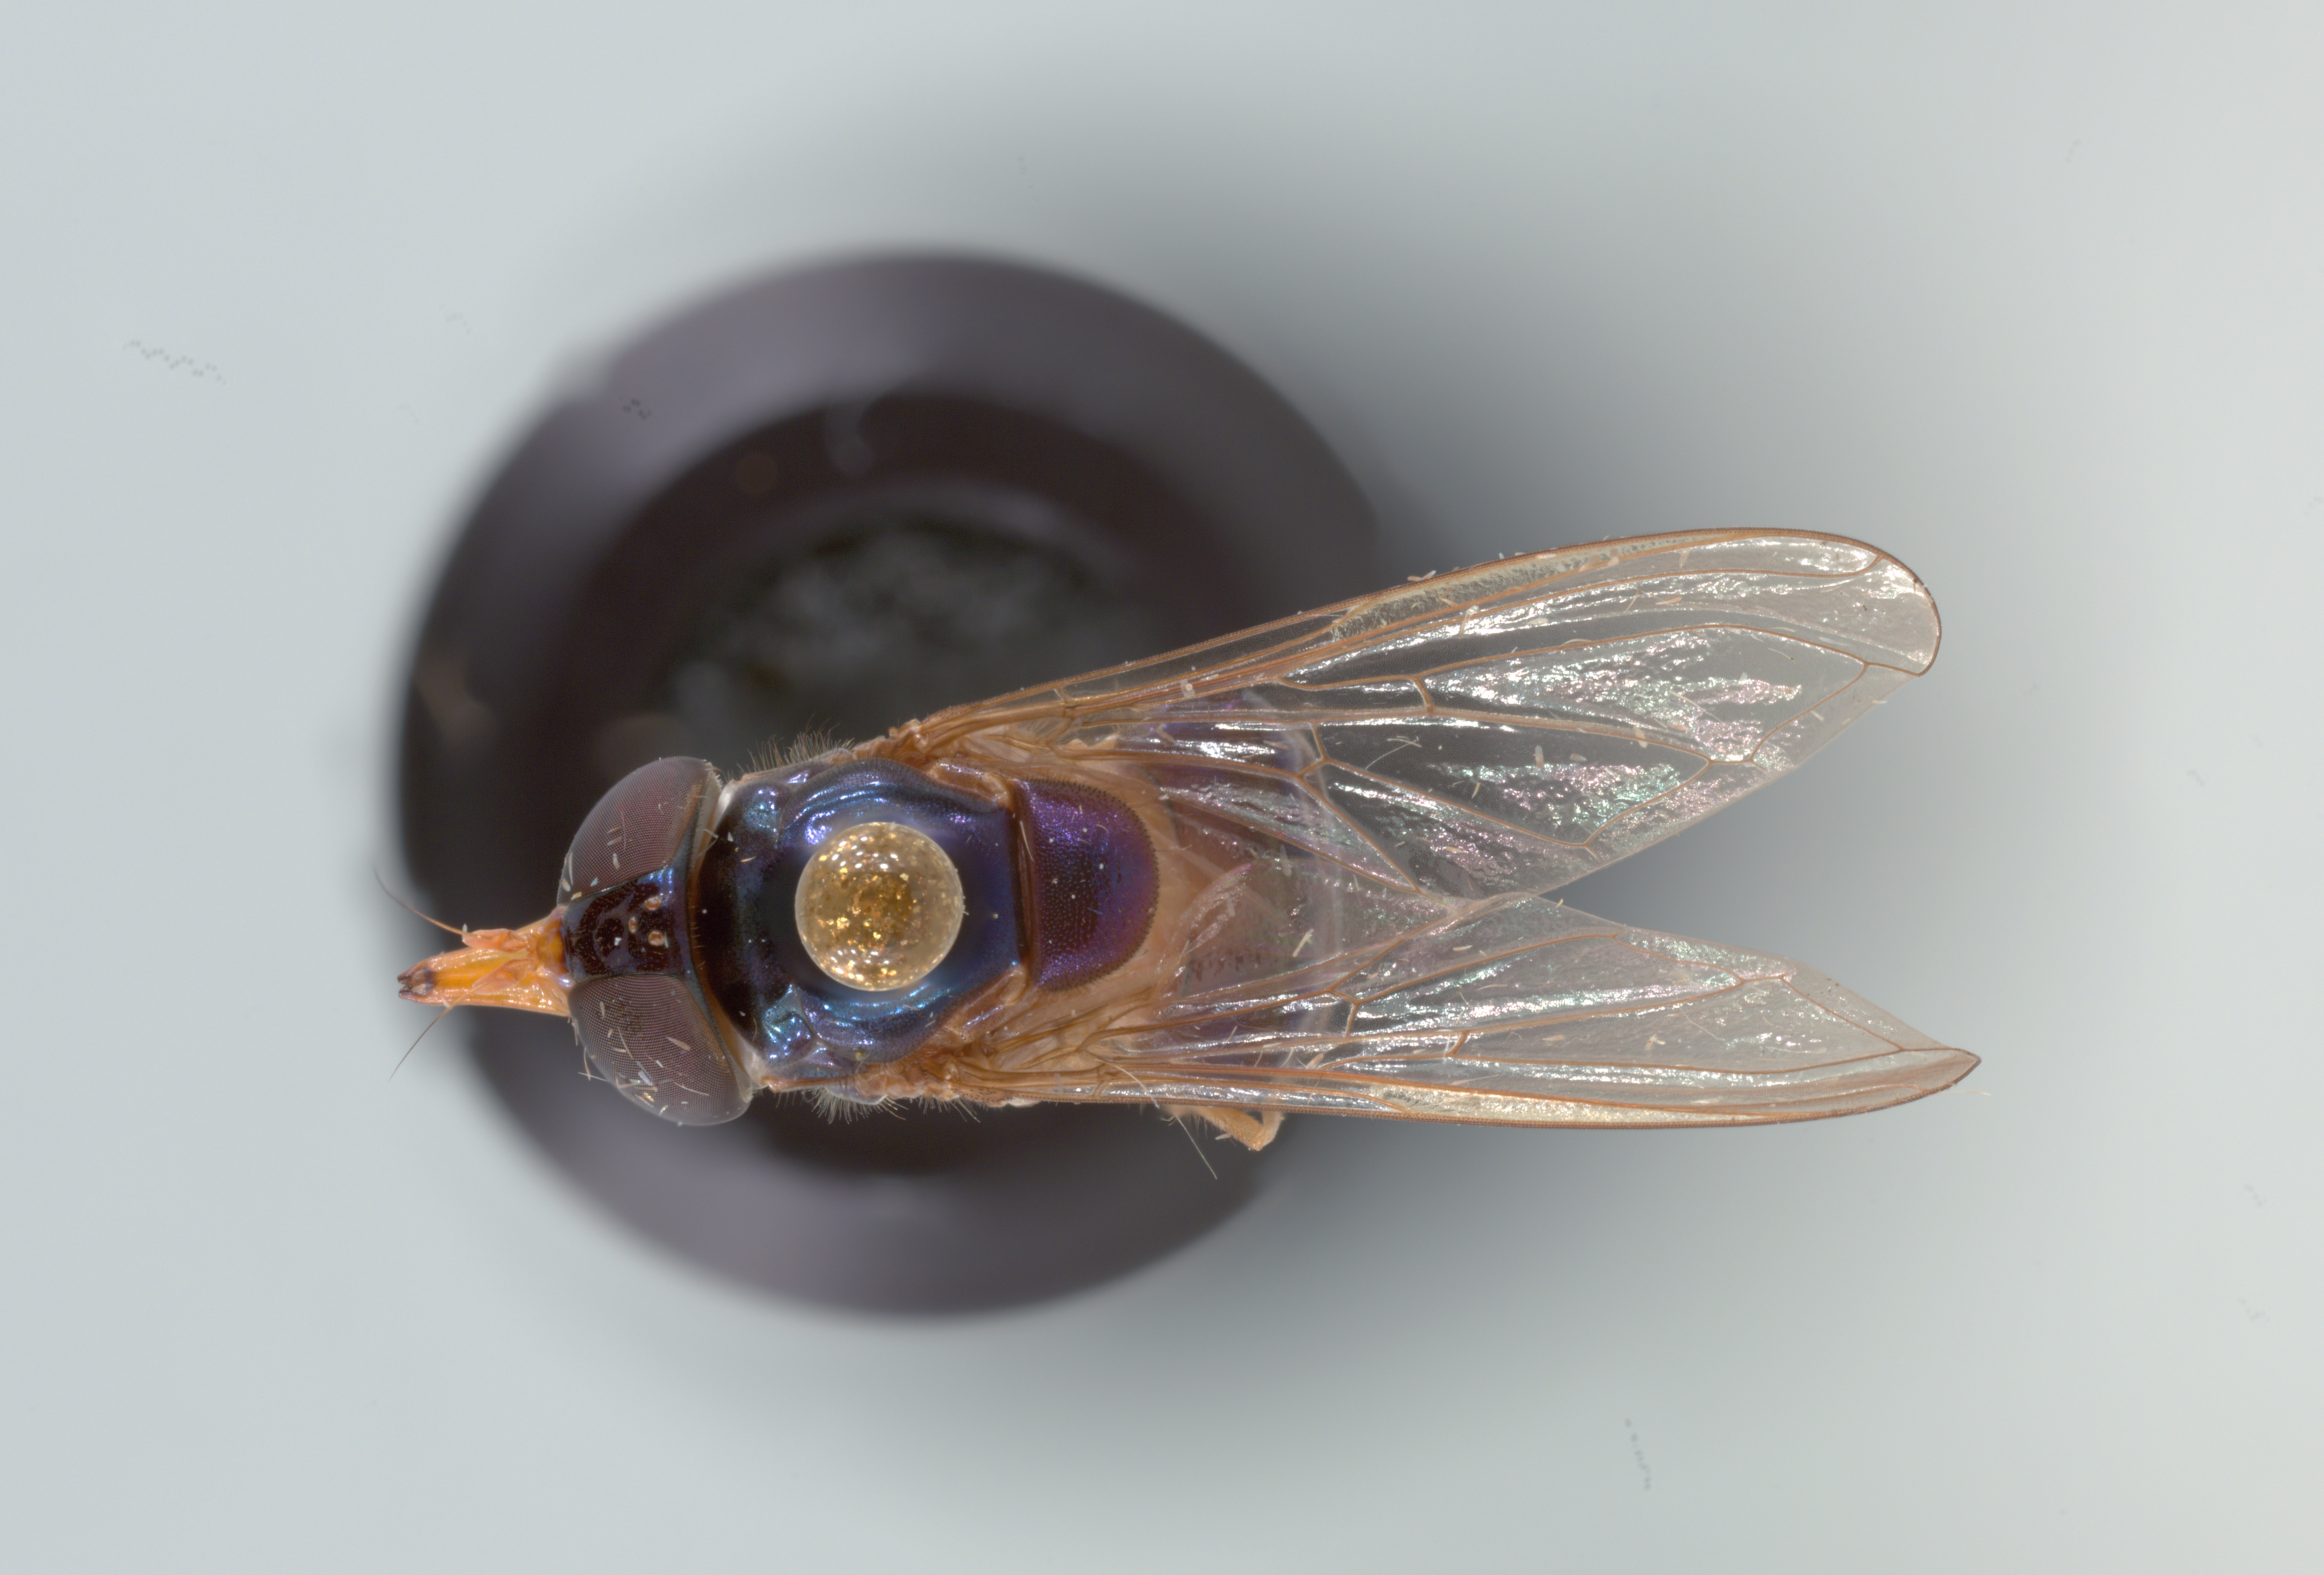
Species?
Rhingia caerulescens
